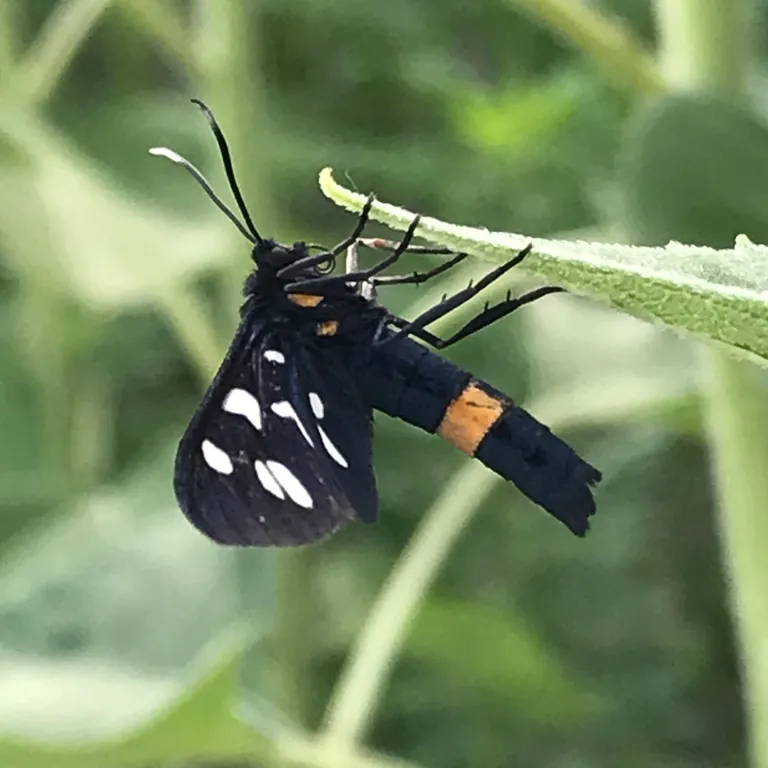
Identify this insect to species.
Amata phegea
